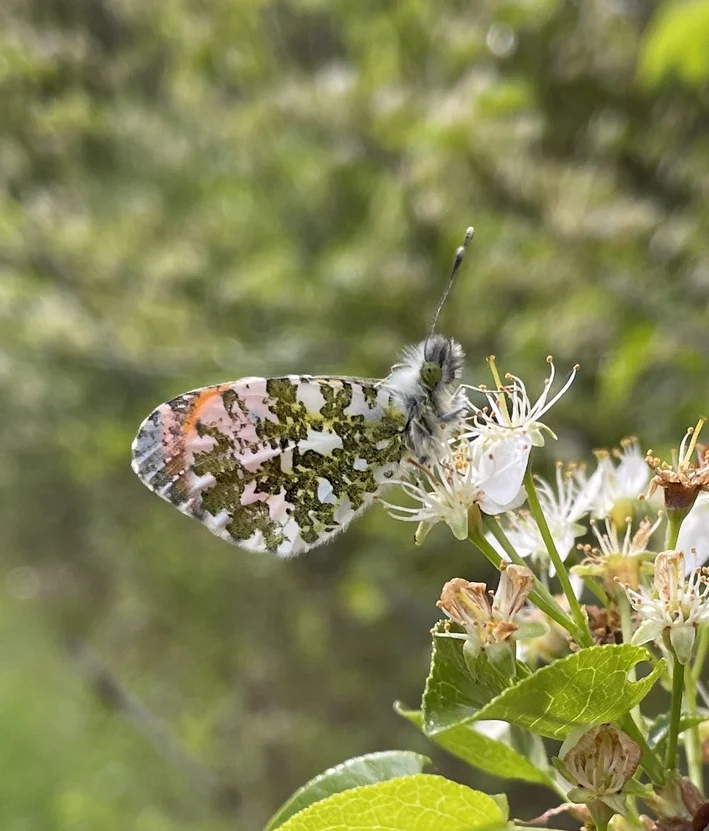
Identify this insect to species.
Anthocharis cardamines
